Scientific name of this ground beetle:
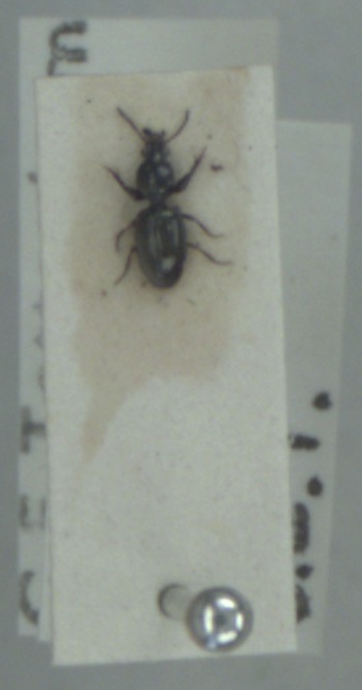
Dyschirius aeneus
